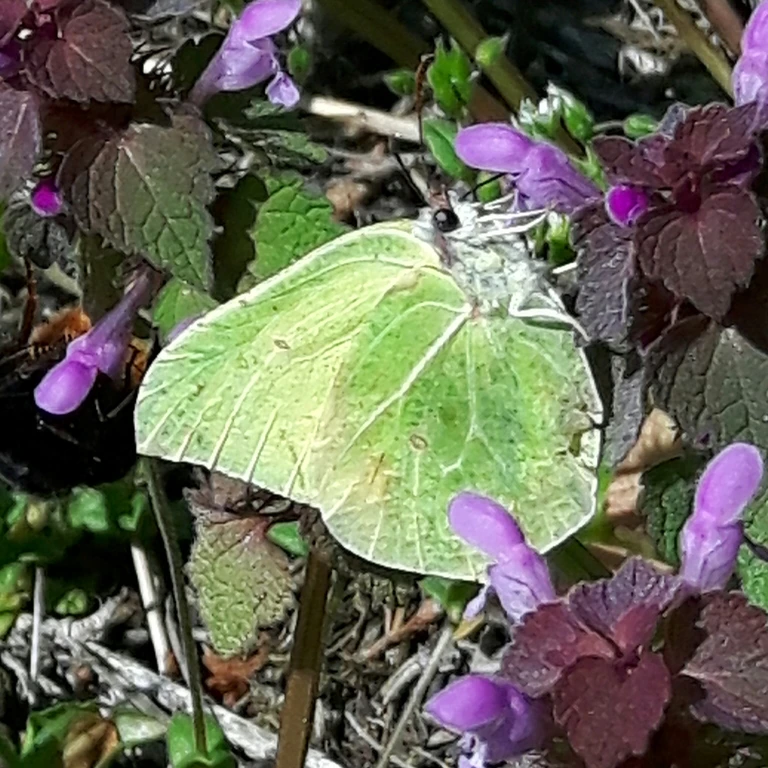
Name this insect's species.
Gonepteryx rhamni
